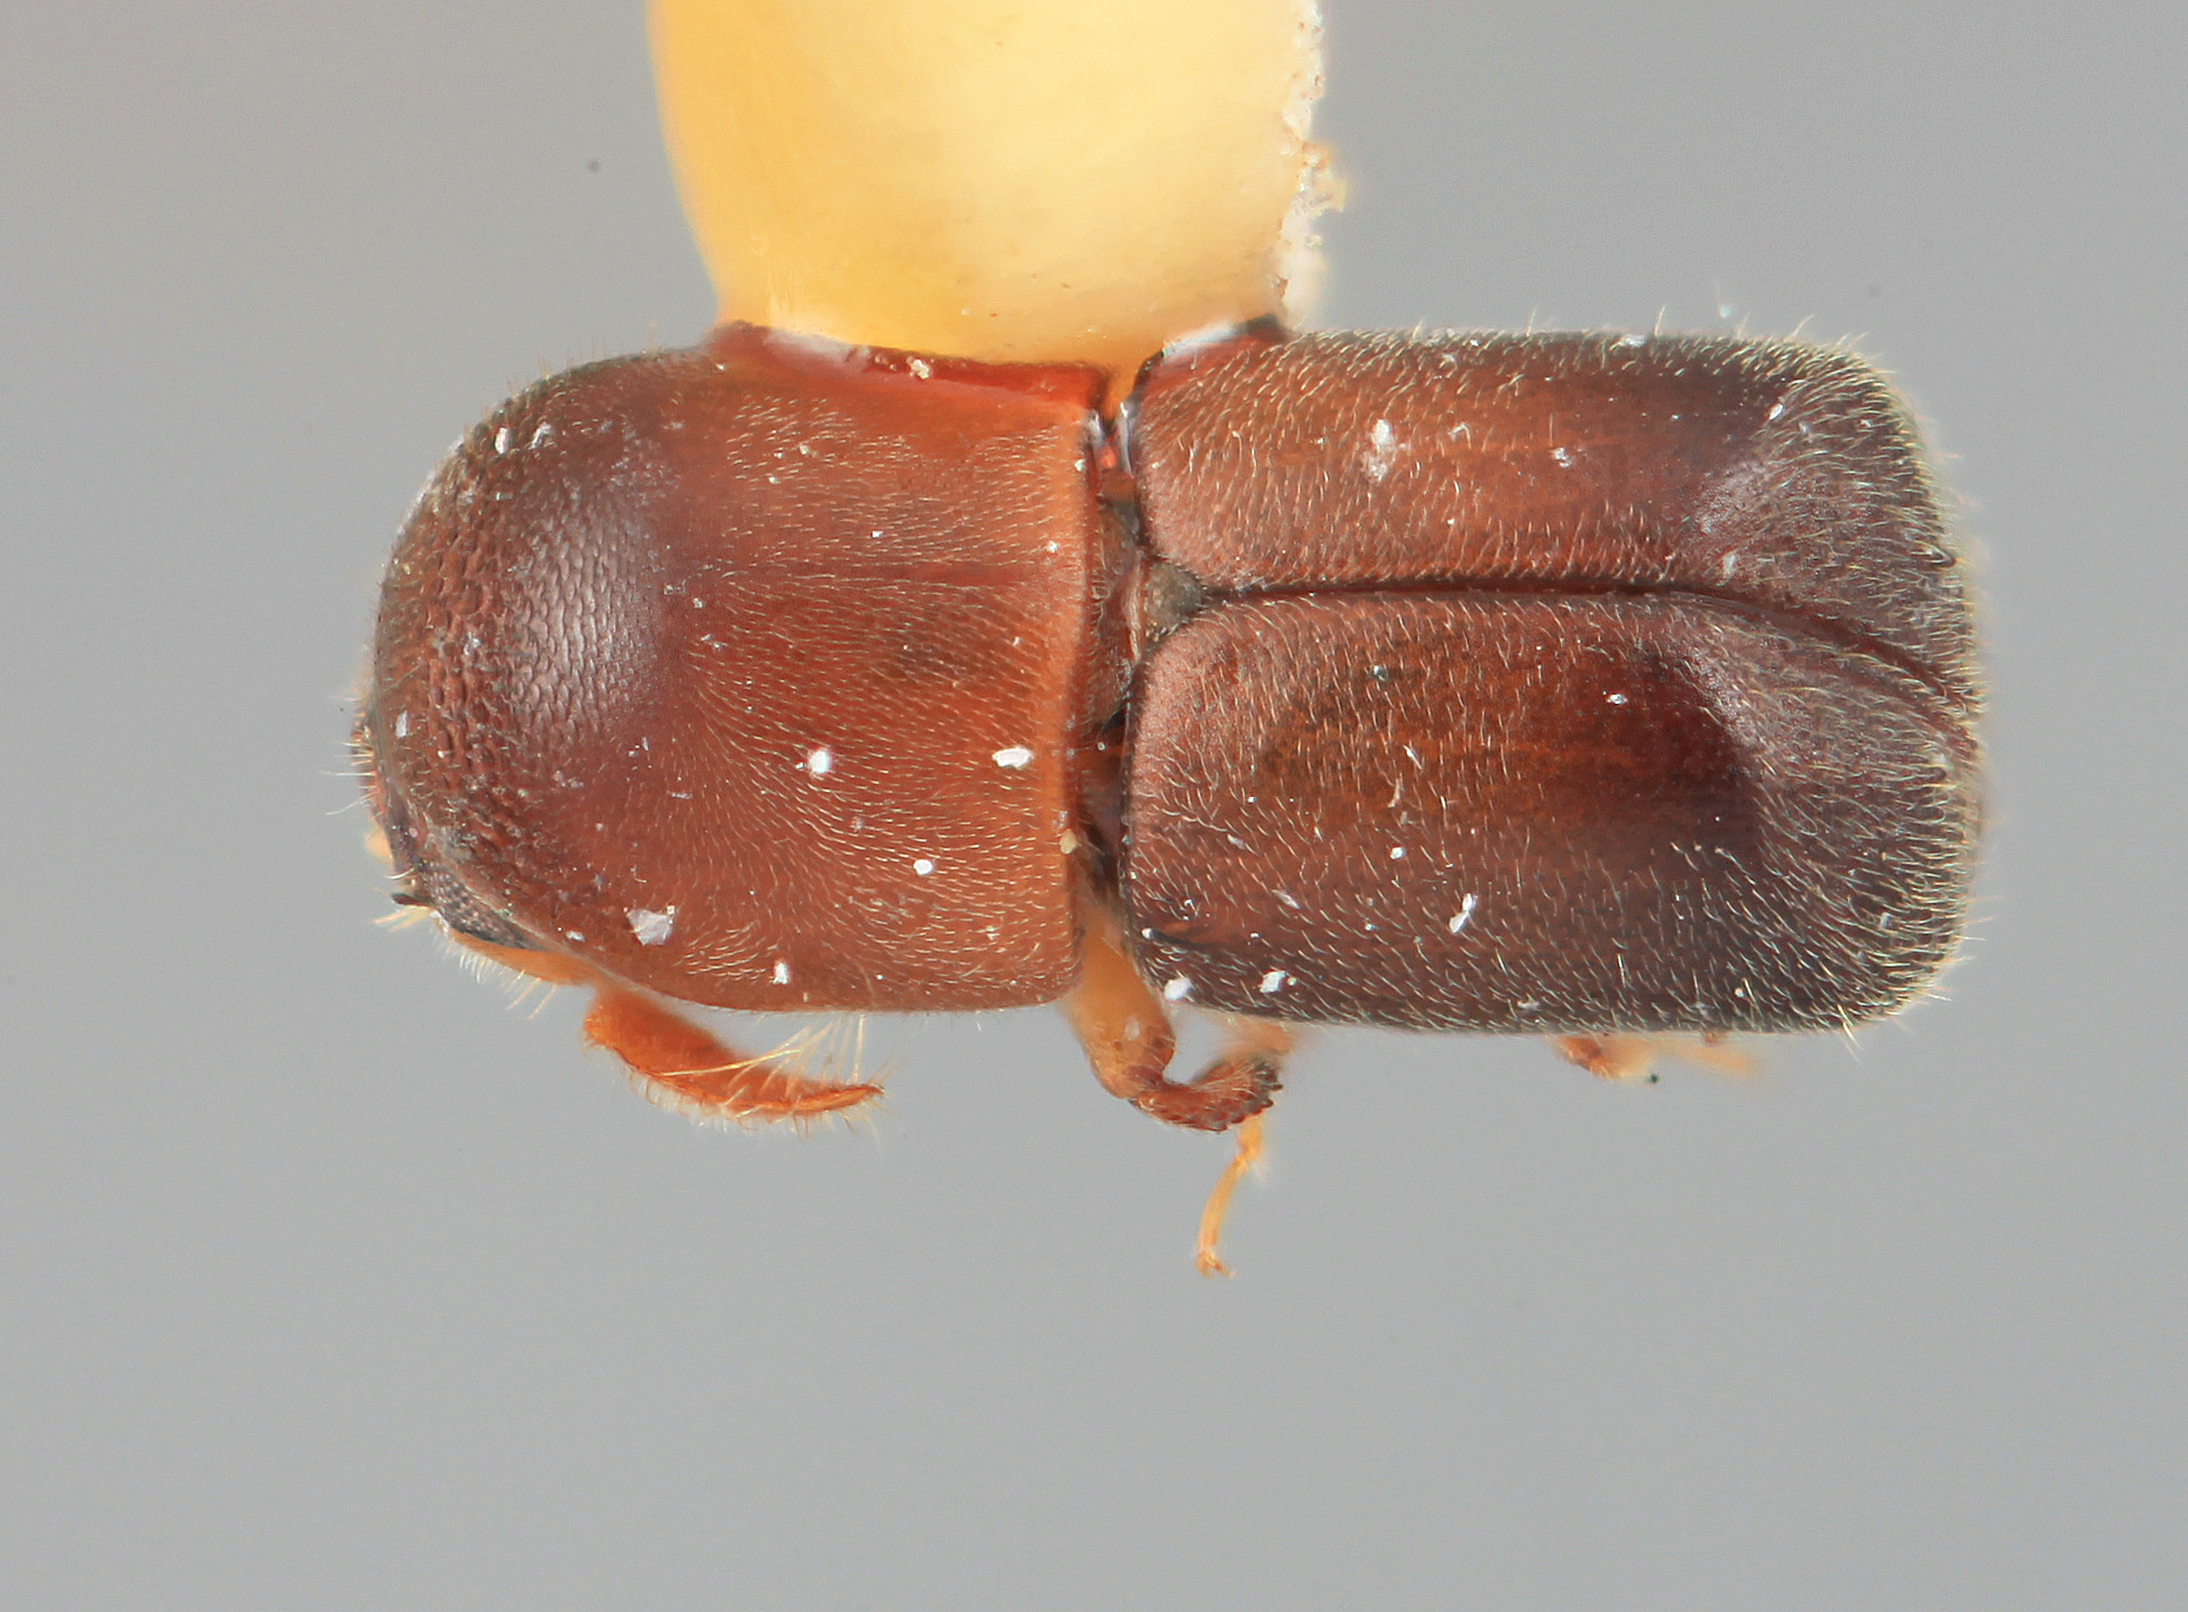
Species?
Paracarthylus velutinus
